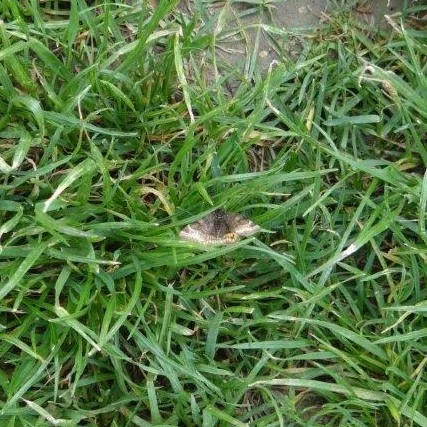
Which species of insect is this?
Euclidia glyphica
